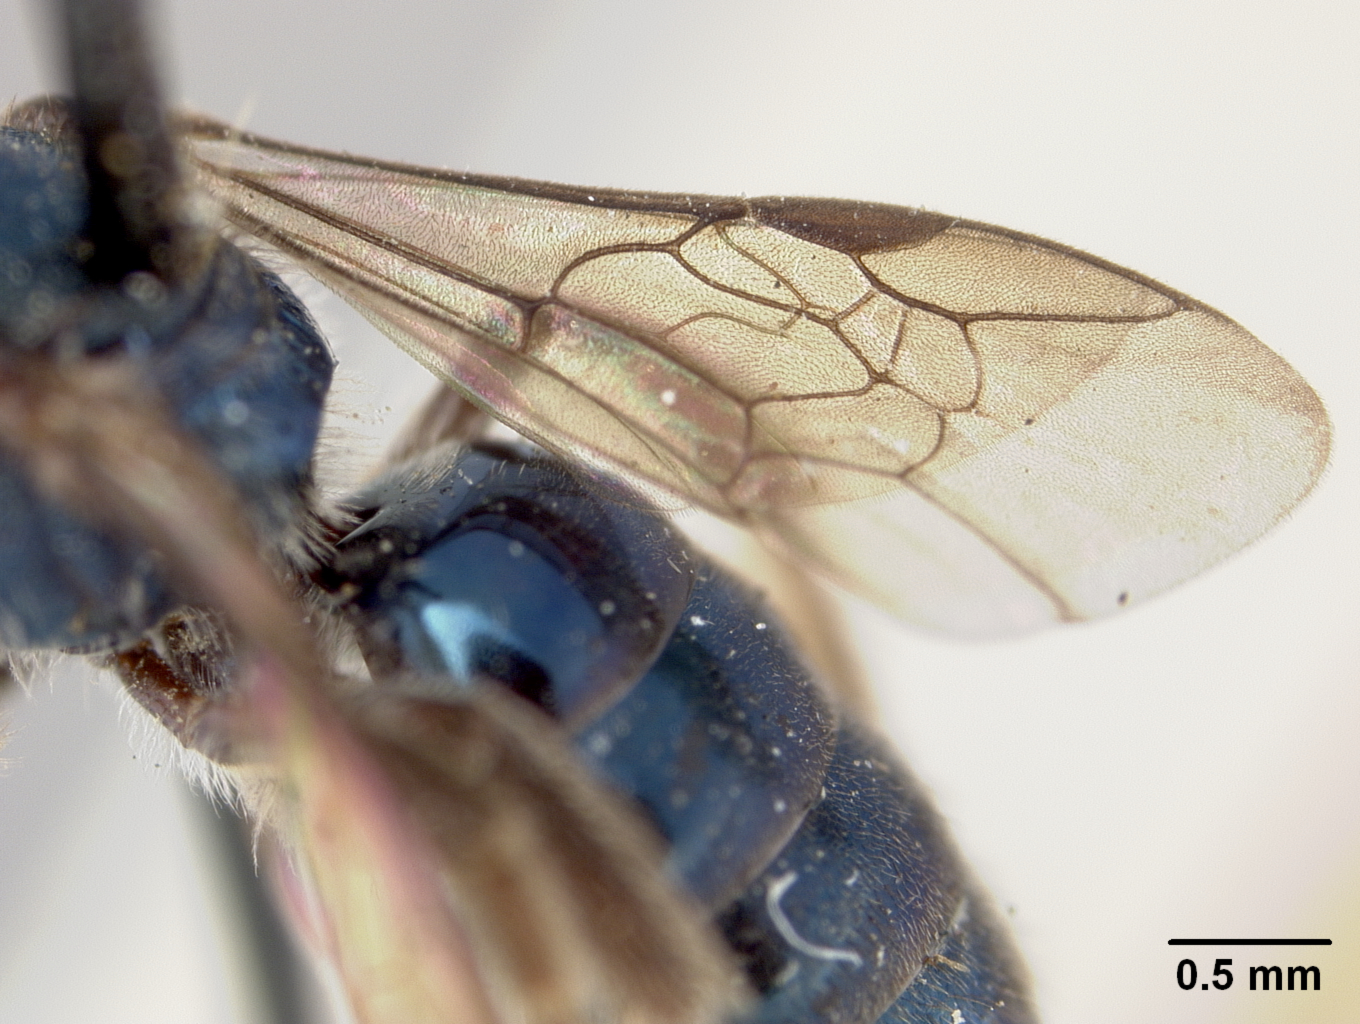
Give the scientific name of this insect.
Halictus cyaneus
